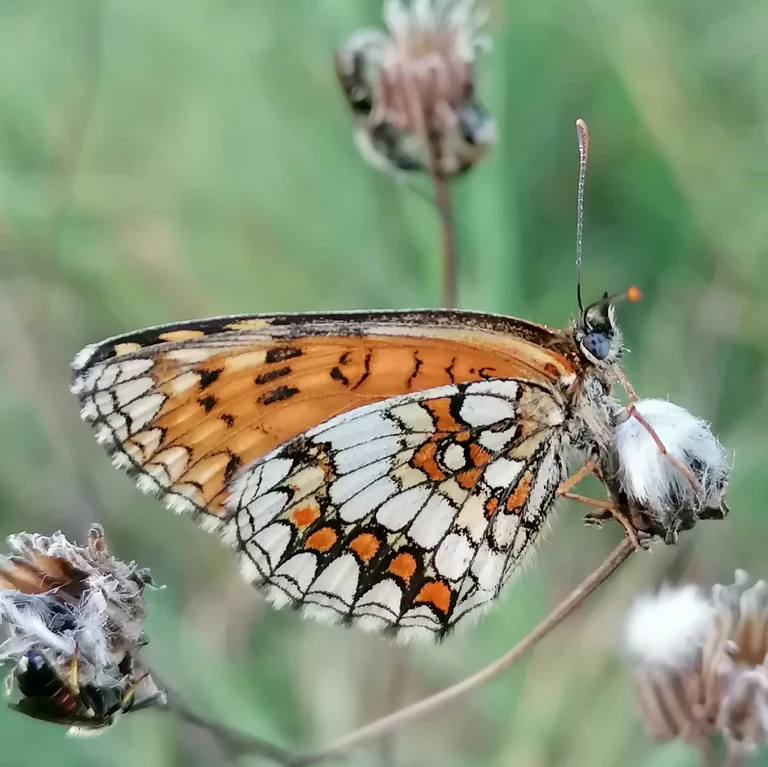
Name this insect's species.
Melitaea athalia
